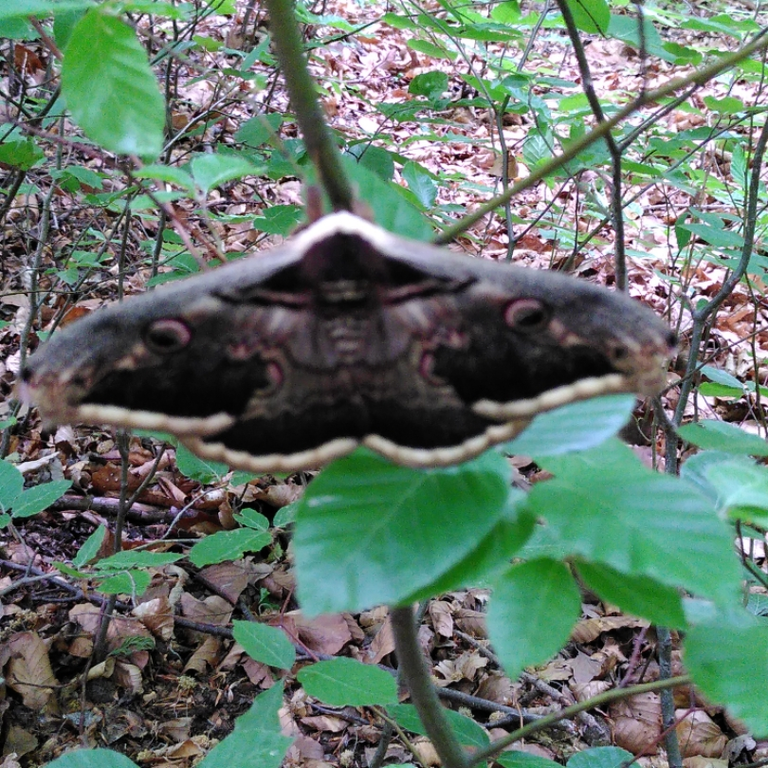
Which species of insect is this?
Saturnia pyri
